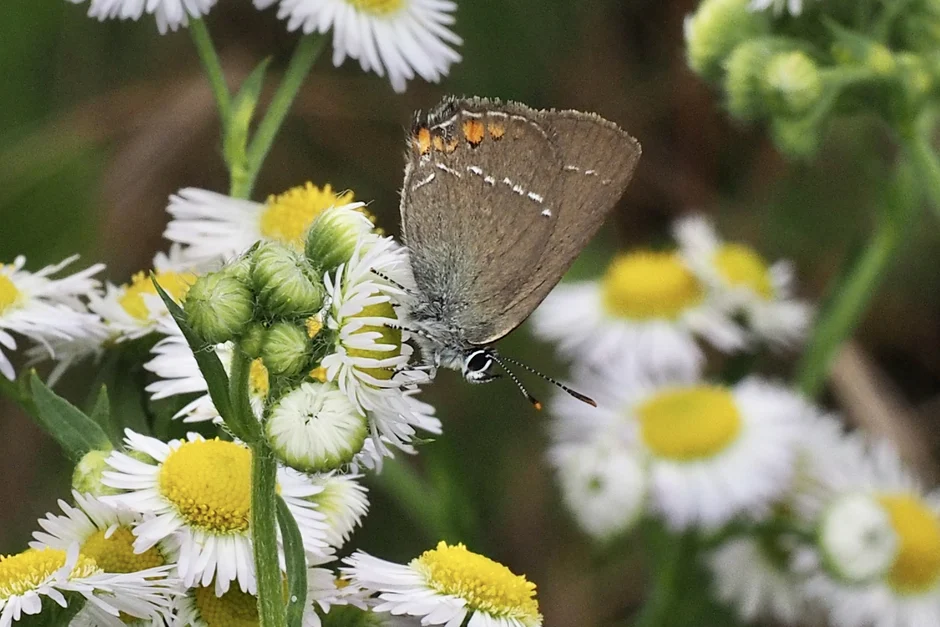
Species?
Satyrium acaciae (also Strymon acaciae)
